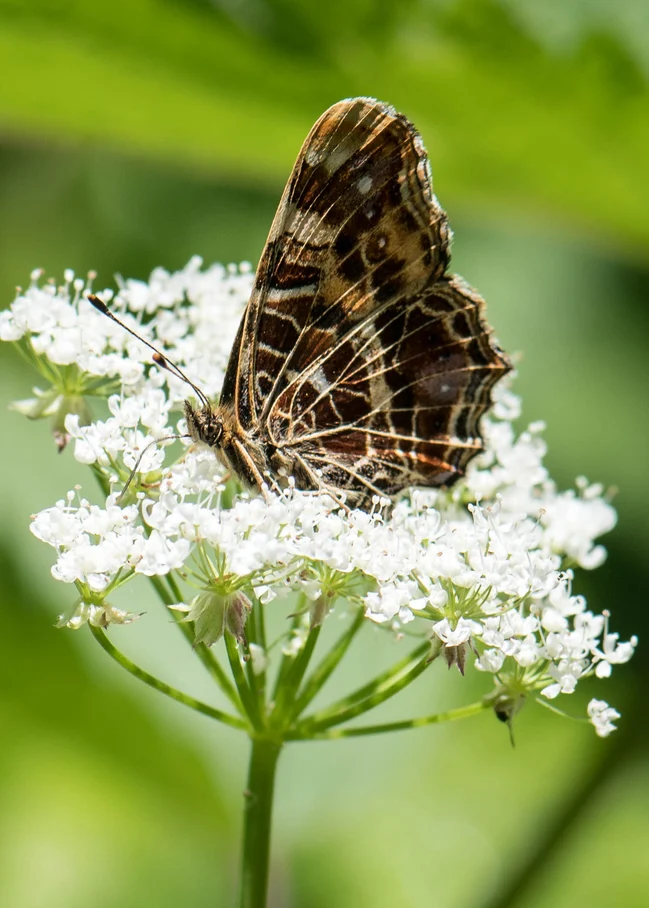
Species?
Araschnia levana
